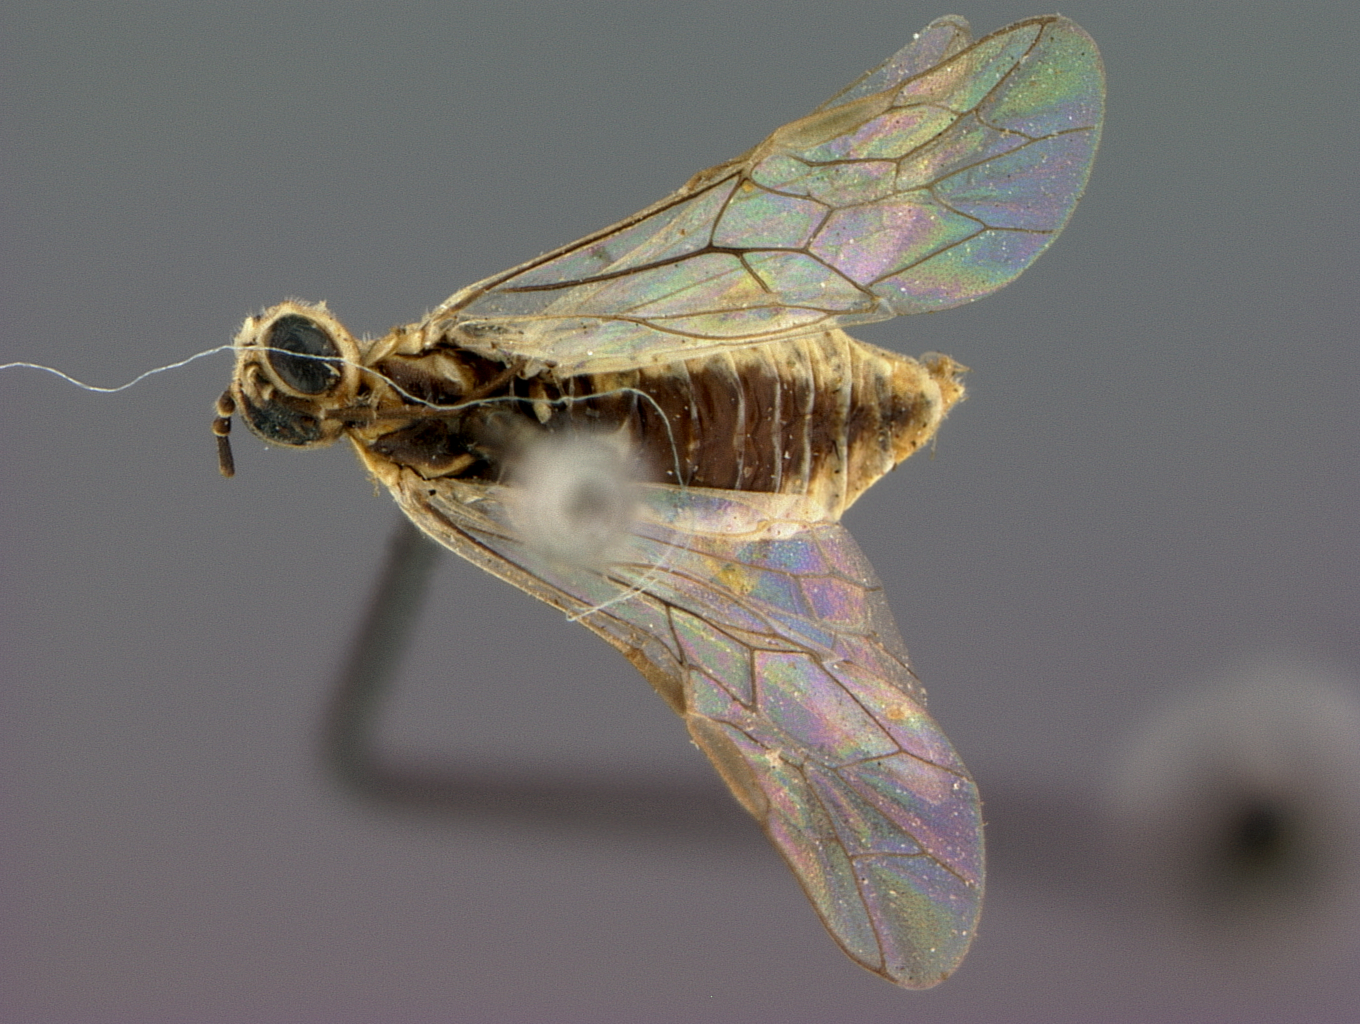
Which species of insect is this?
Periclista californica
